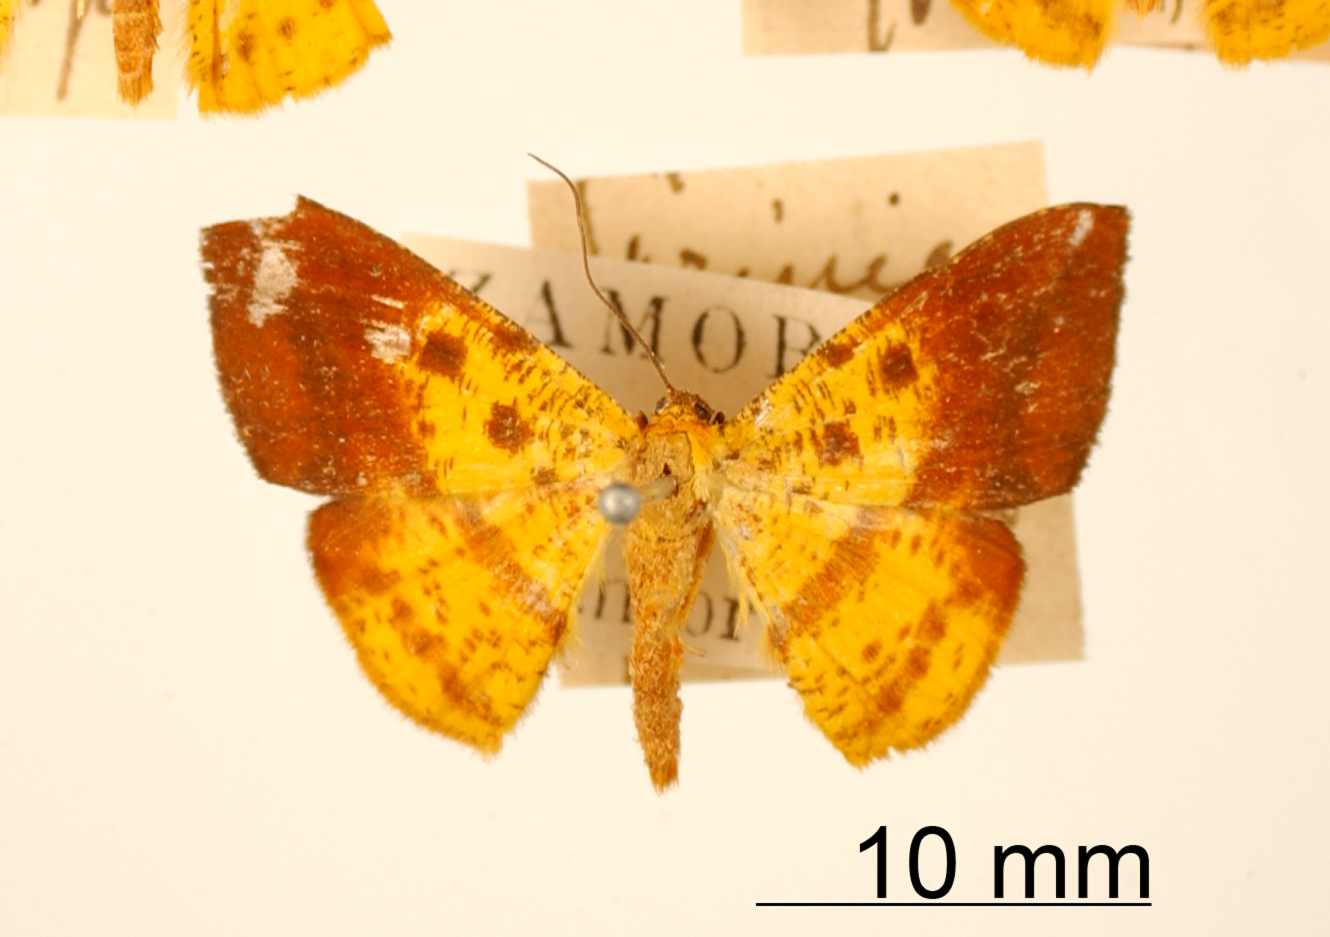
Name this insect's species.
Pyrinia vandiosa
